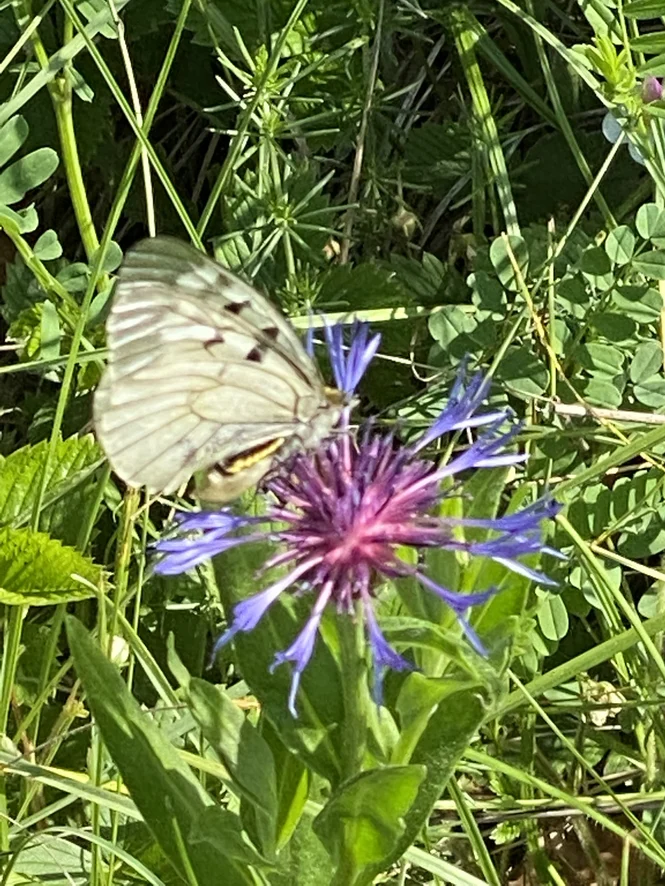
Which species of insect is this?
Parnassius mnemosyne
